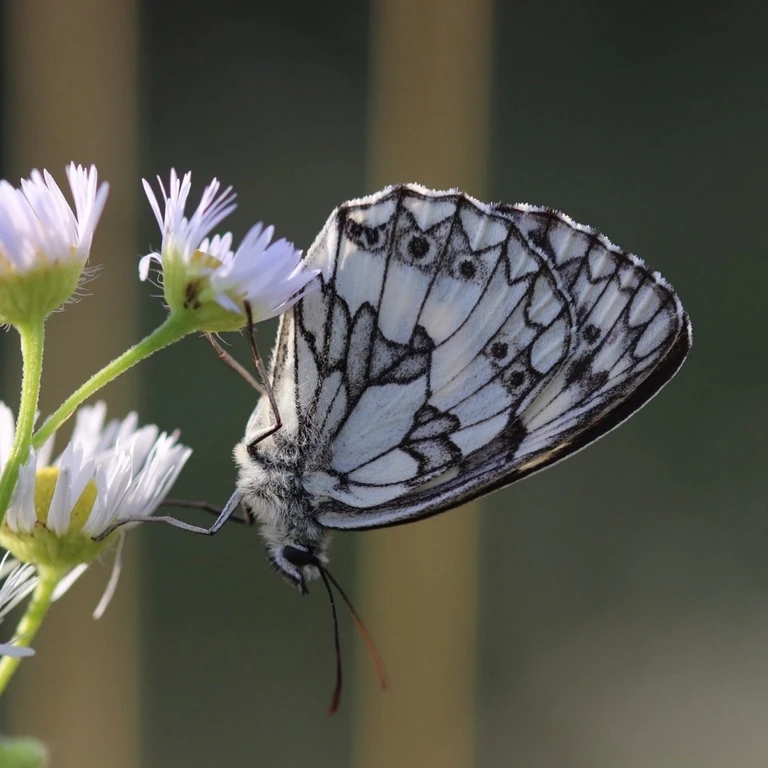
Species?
Melanargia galathea
